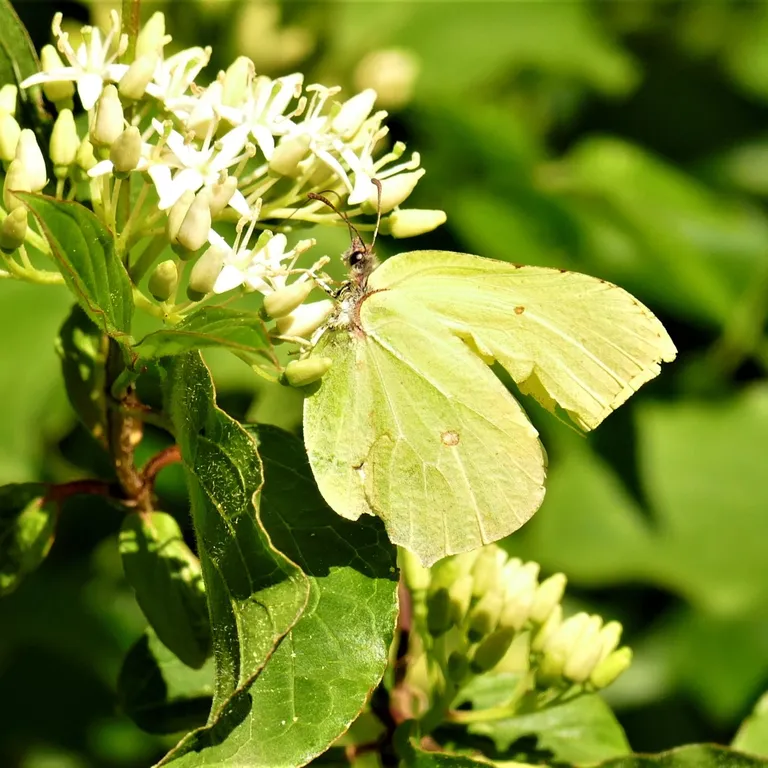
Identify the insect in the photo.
Gonepteryx rhamni
